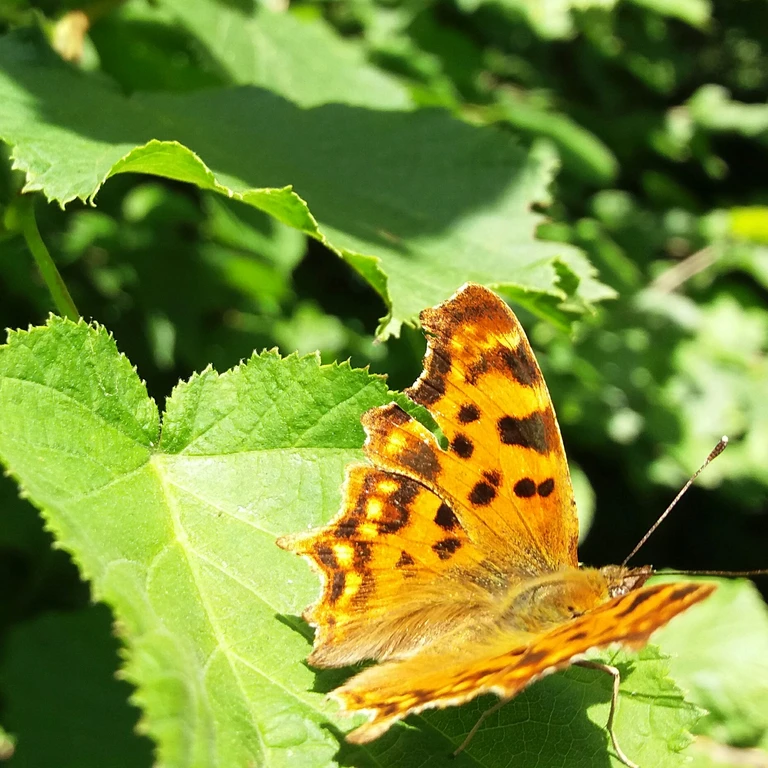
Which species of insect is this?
Polygonia c-album
